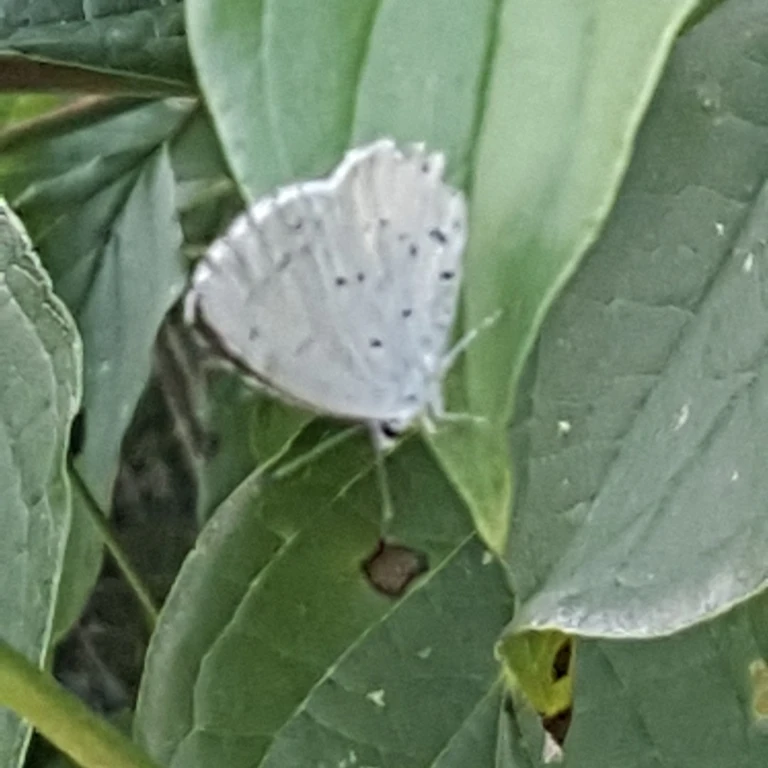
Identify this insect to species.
Celastrina argiolus
